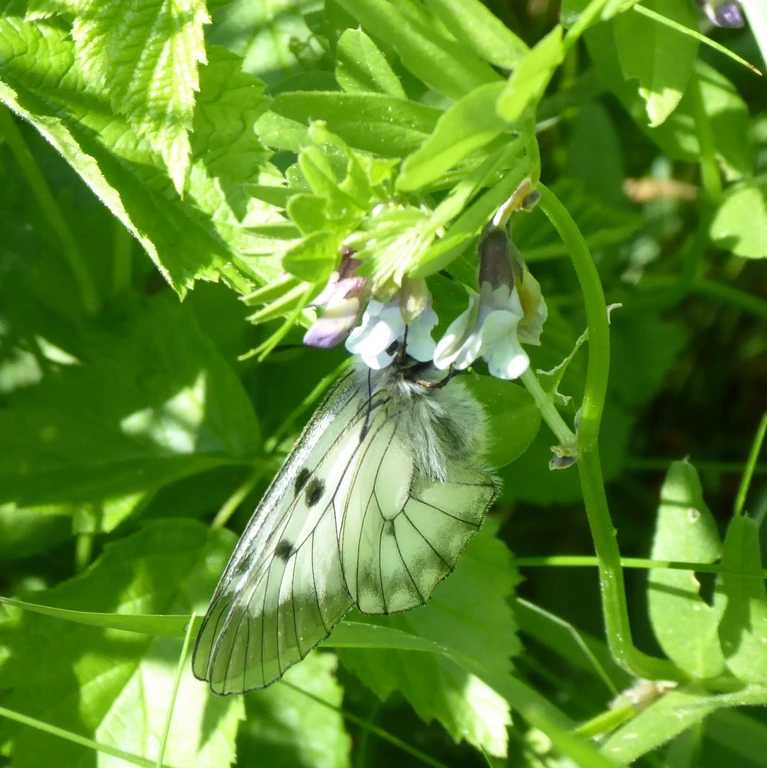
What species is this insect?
Parnassius mnemosyne
